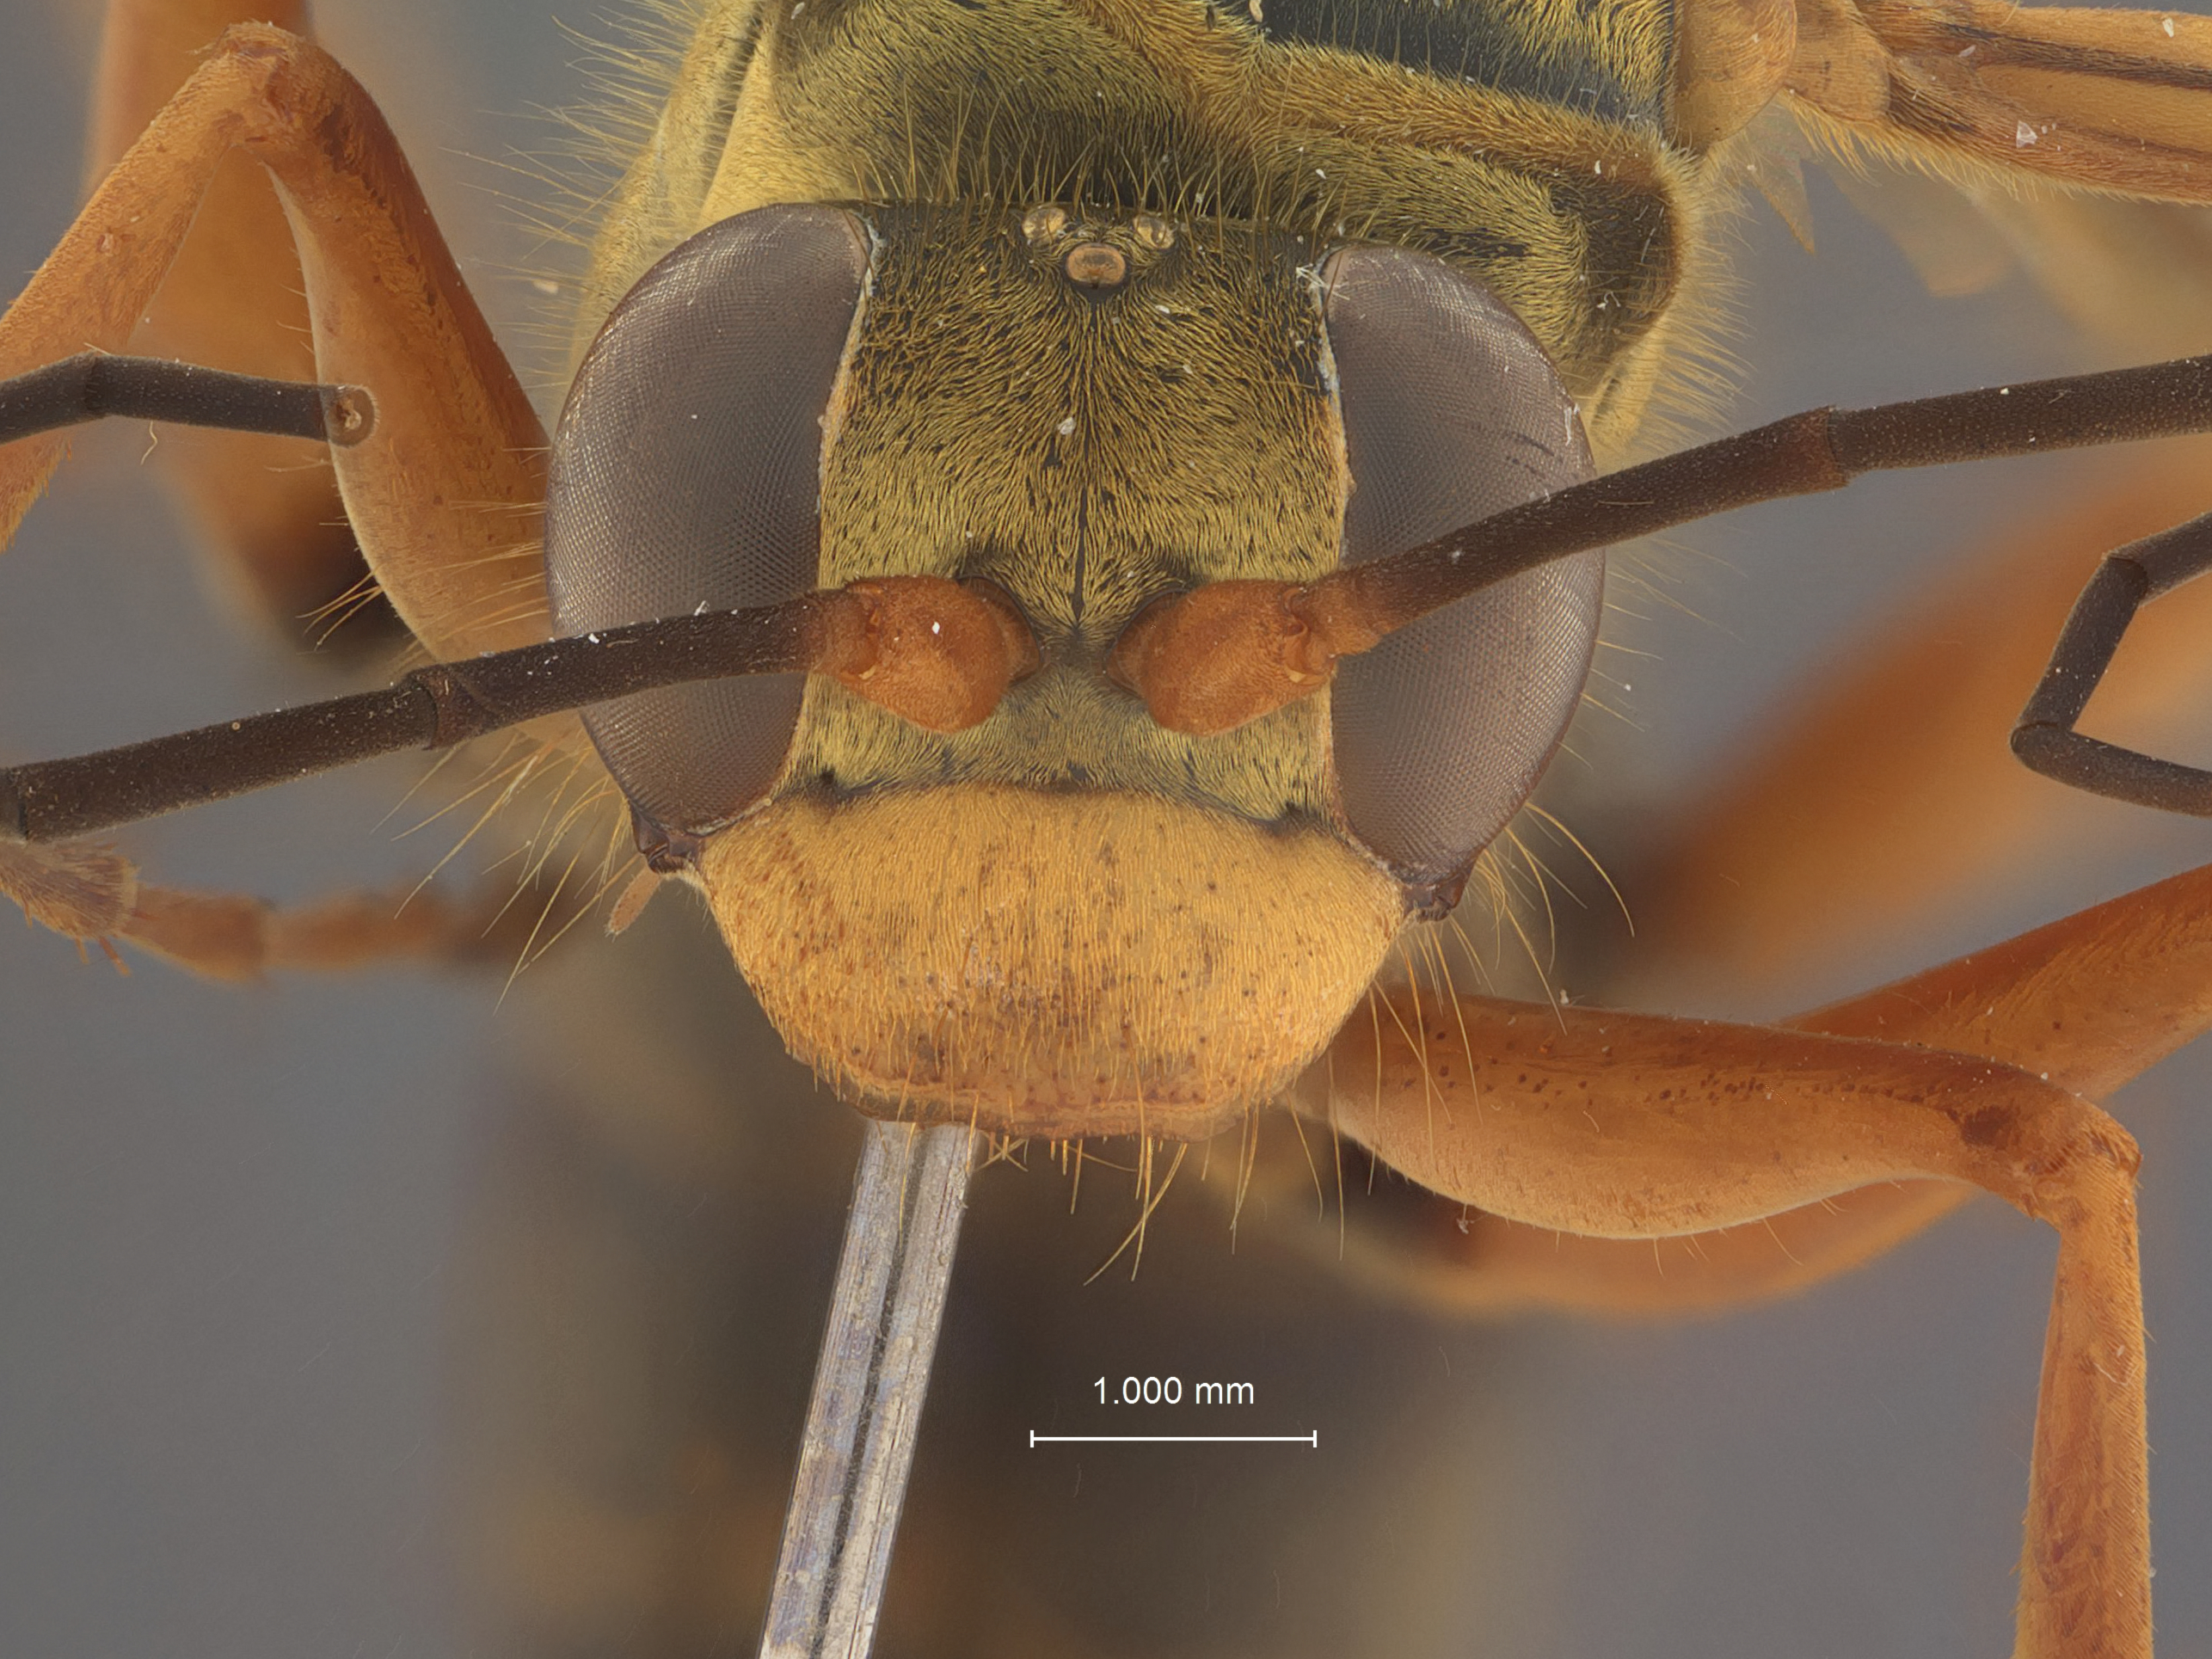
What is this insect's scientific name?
Malloscelis taiwanianus
